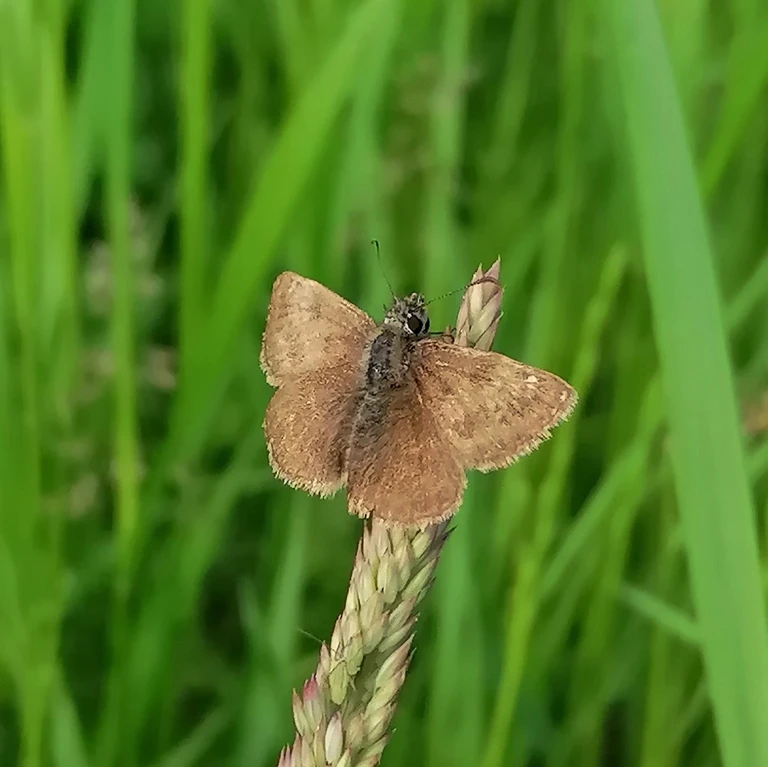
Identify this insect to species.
Erynnis tages
